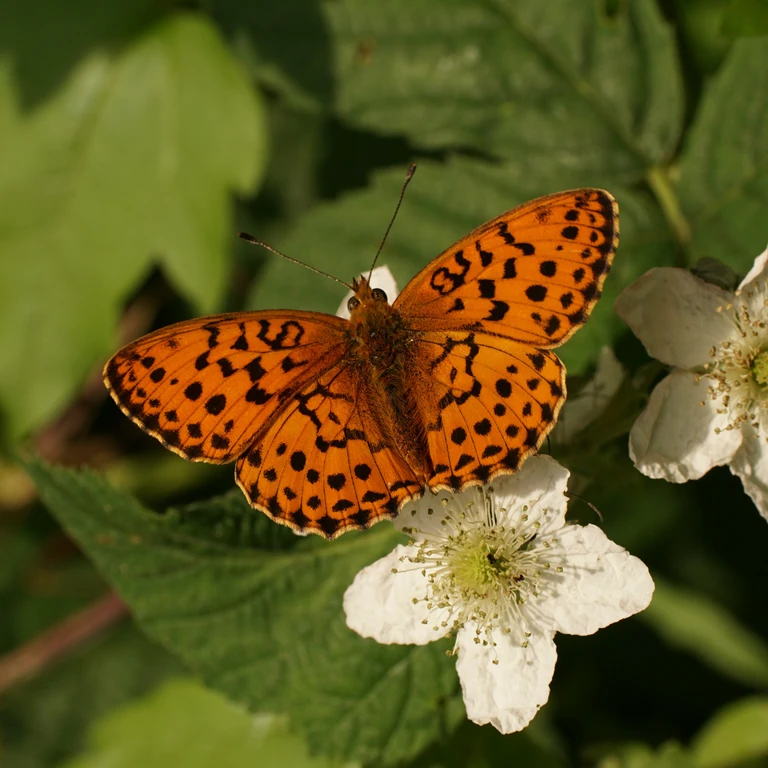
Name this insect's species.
Brenthis daphne
